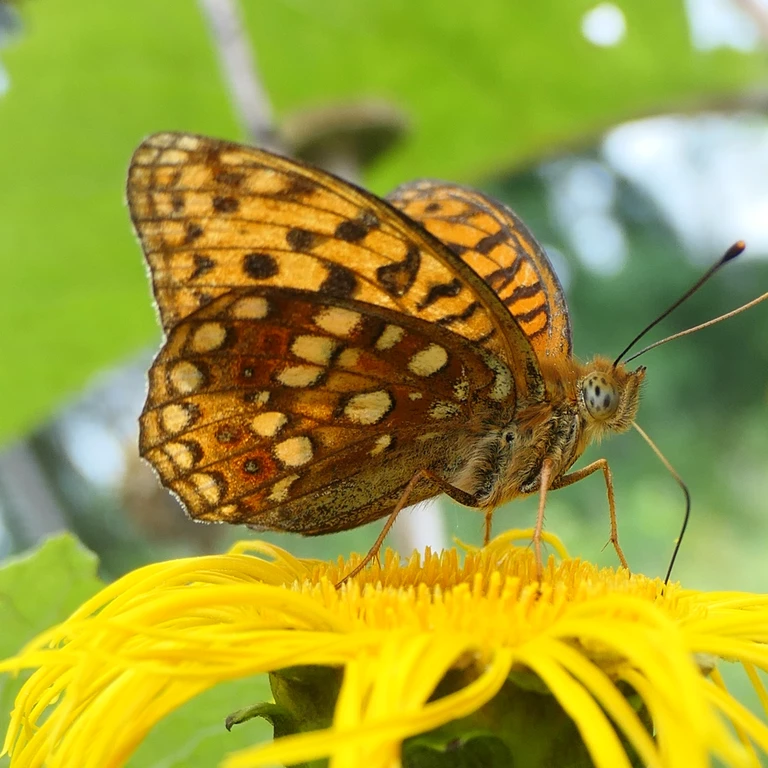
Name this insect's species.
Fabriciana adippe
